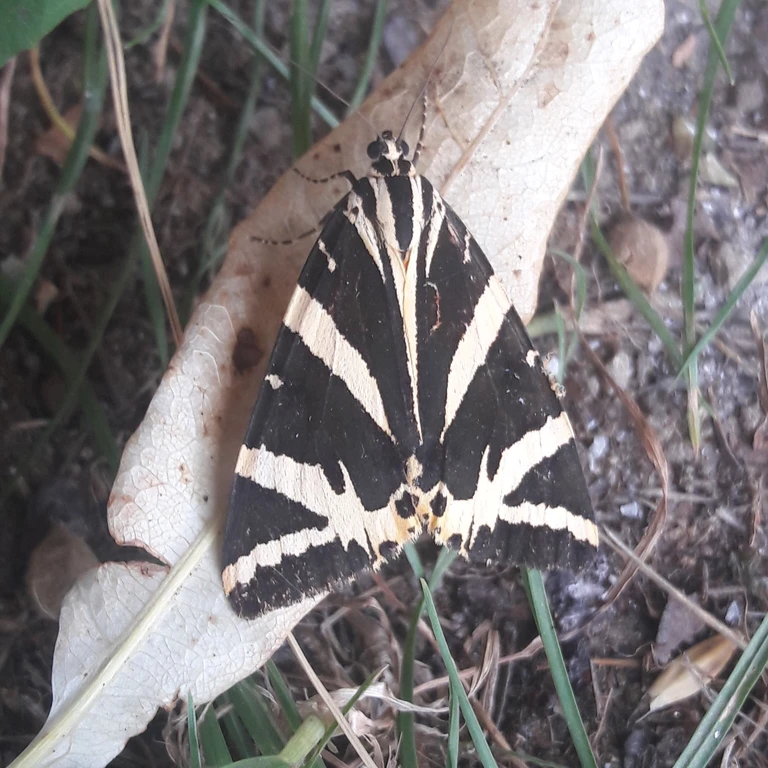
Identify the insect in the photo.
Euplagia quadripunctaria
